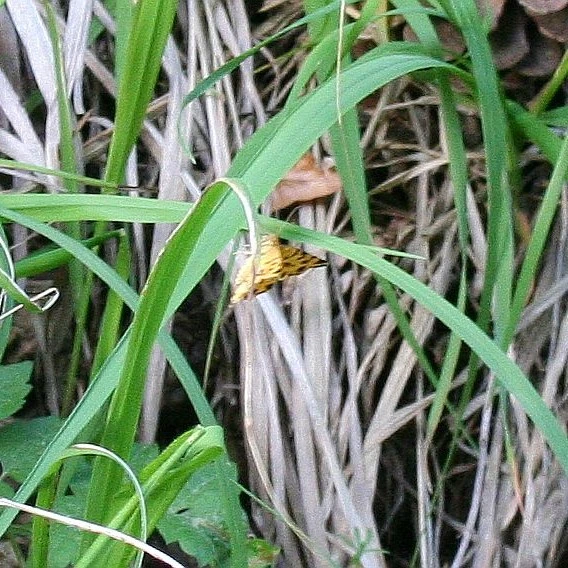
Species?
Pseudopanthera macularia
